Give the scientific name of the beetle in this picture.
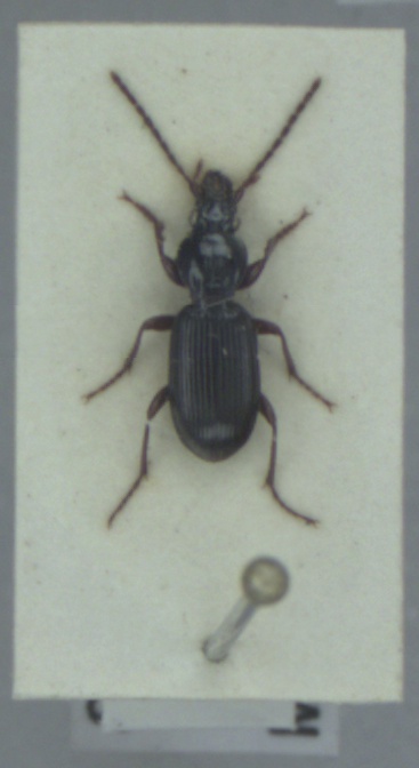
Stomis pumicatus
